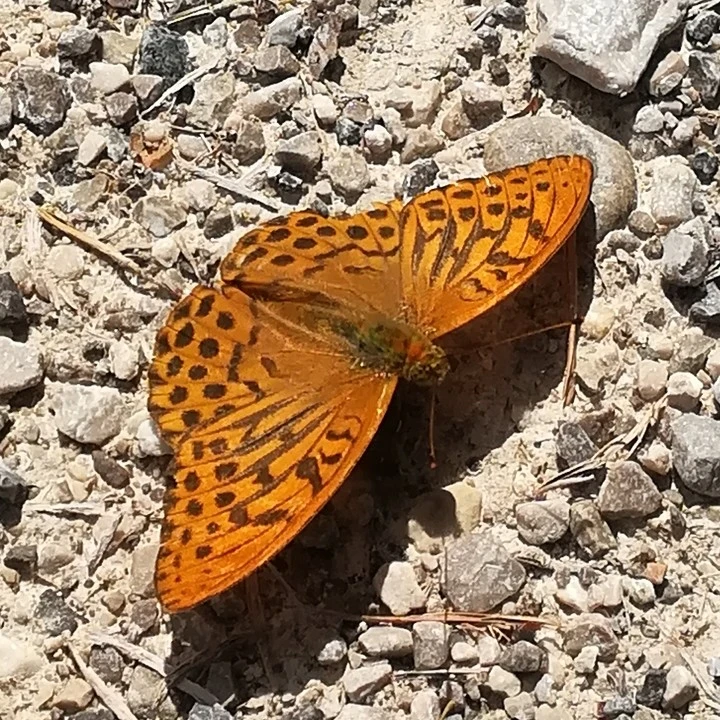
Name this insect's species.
Argynnis paphia
